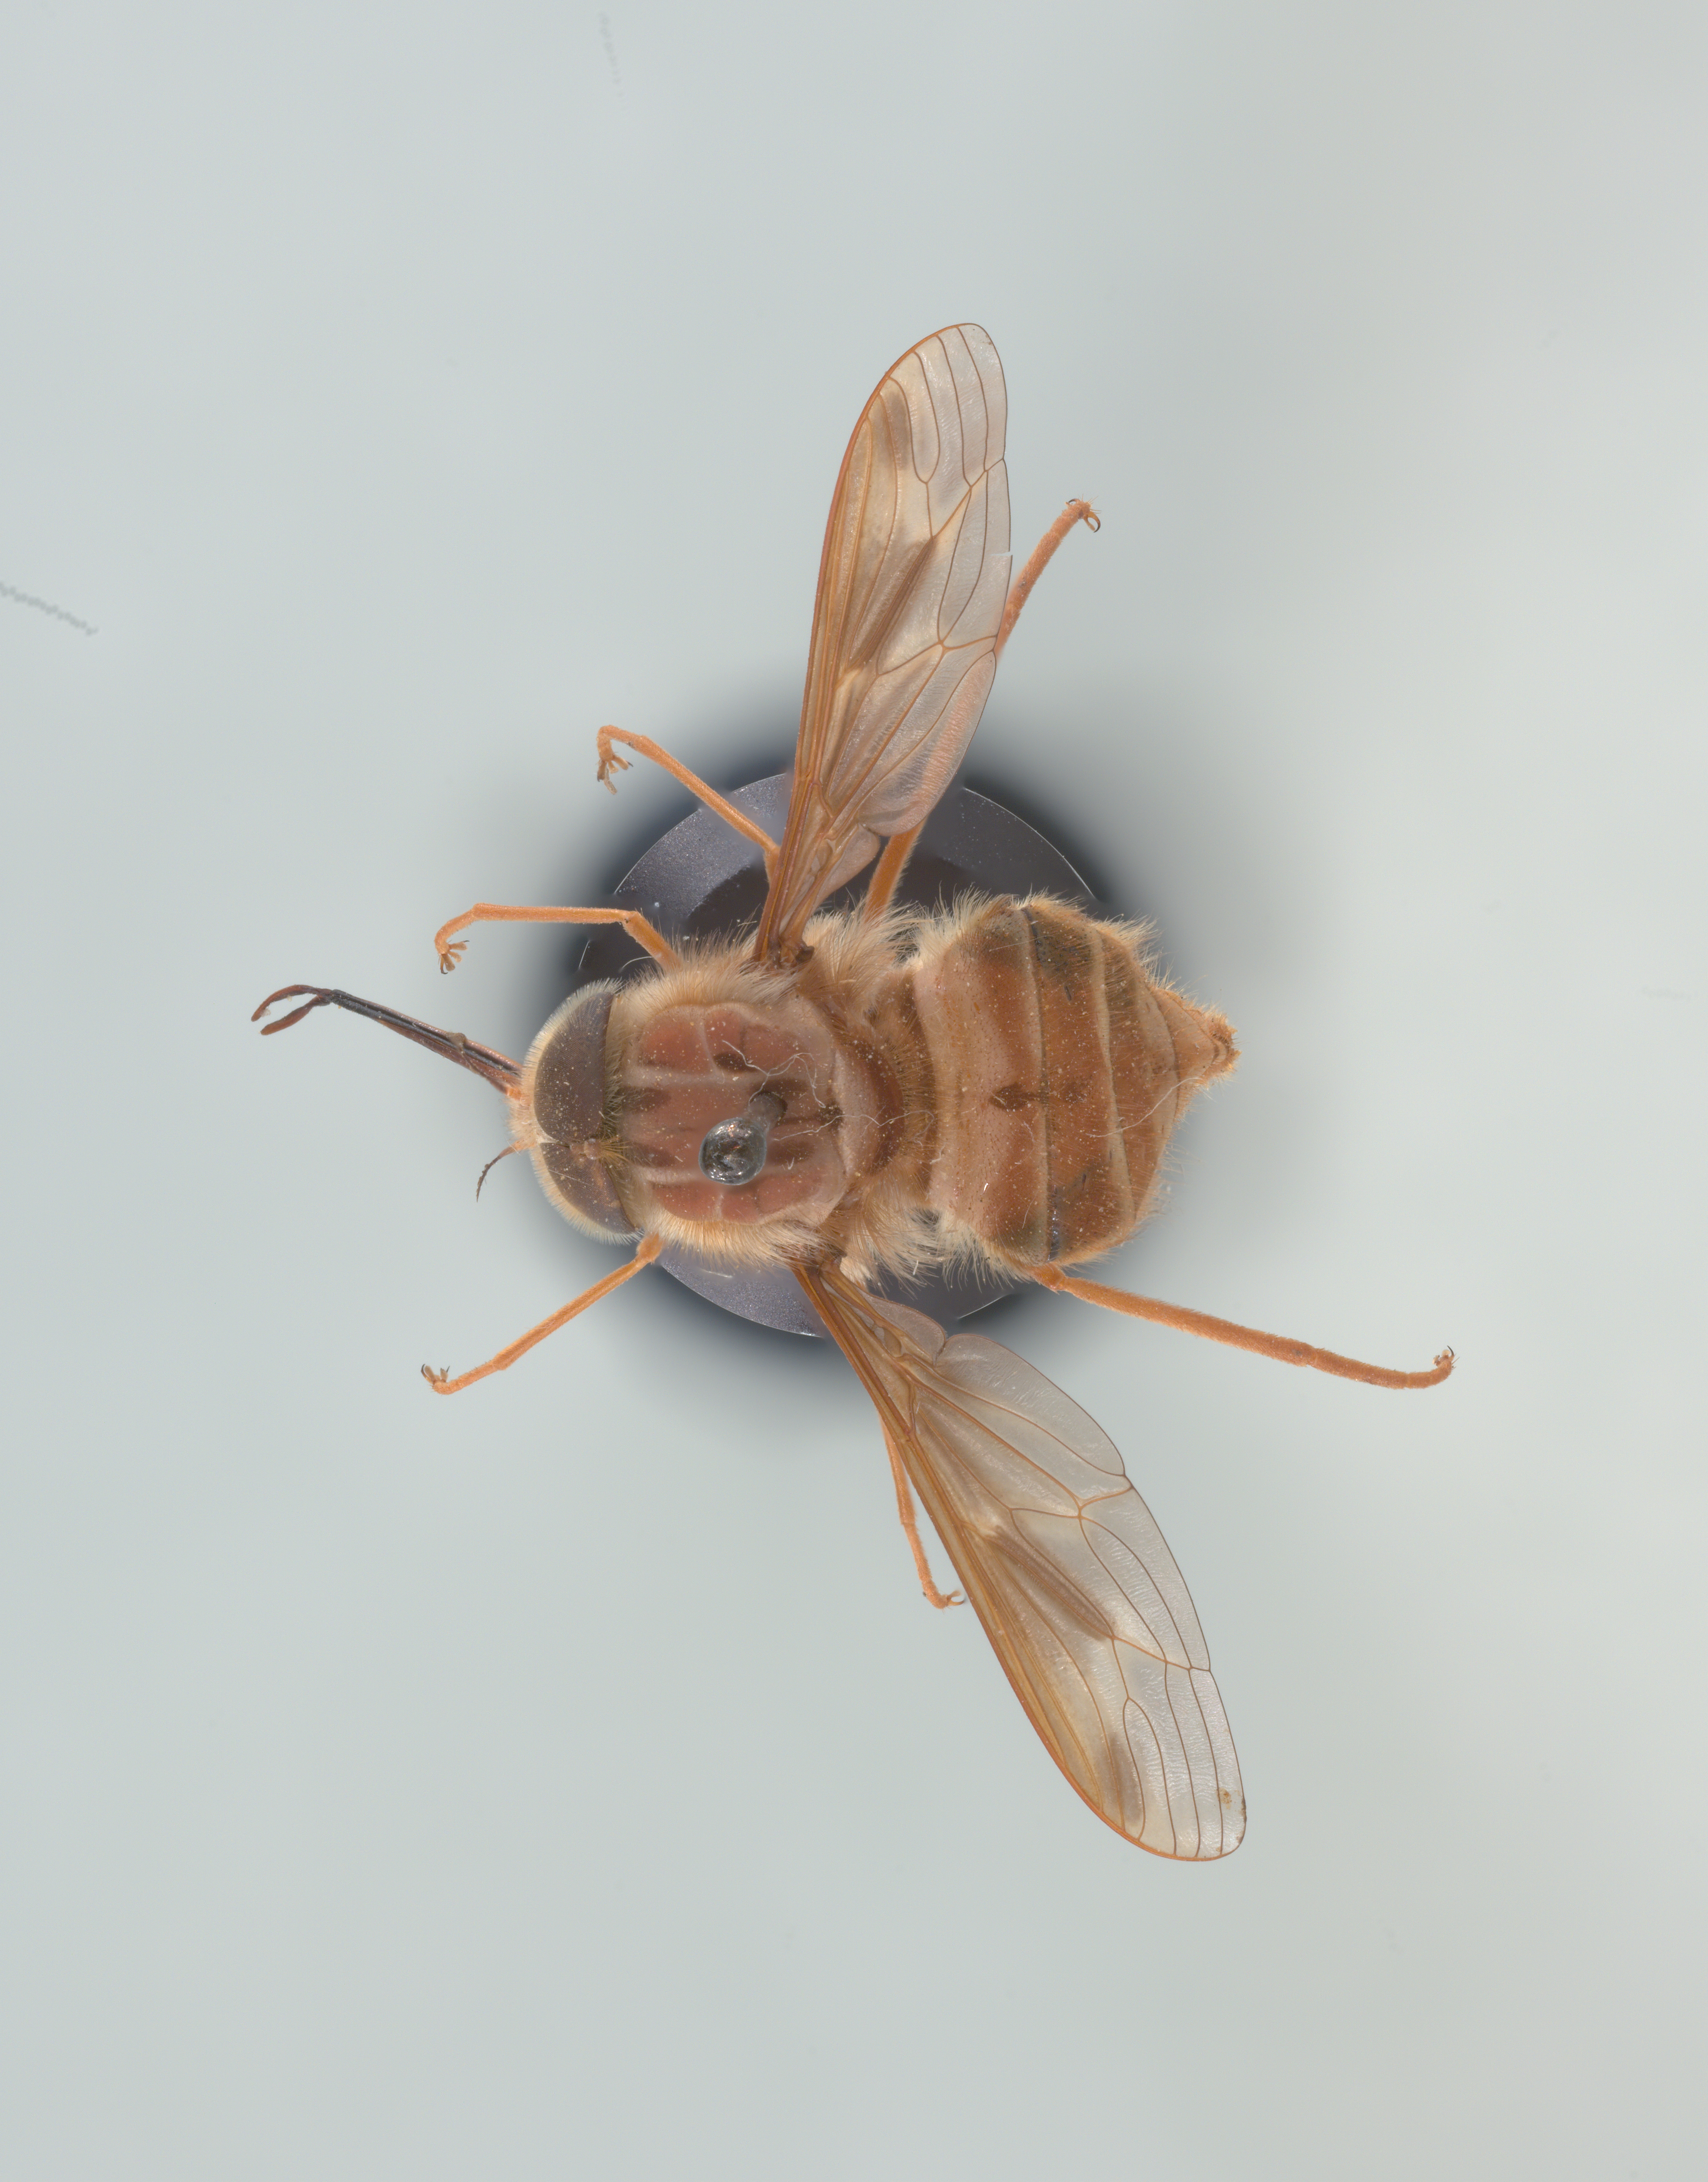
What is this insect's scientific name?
Hirmoneura nubipennis (also Trichophthalma nubipennis)
